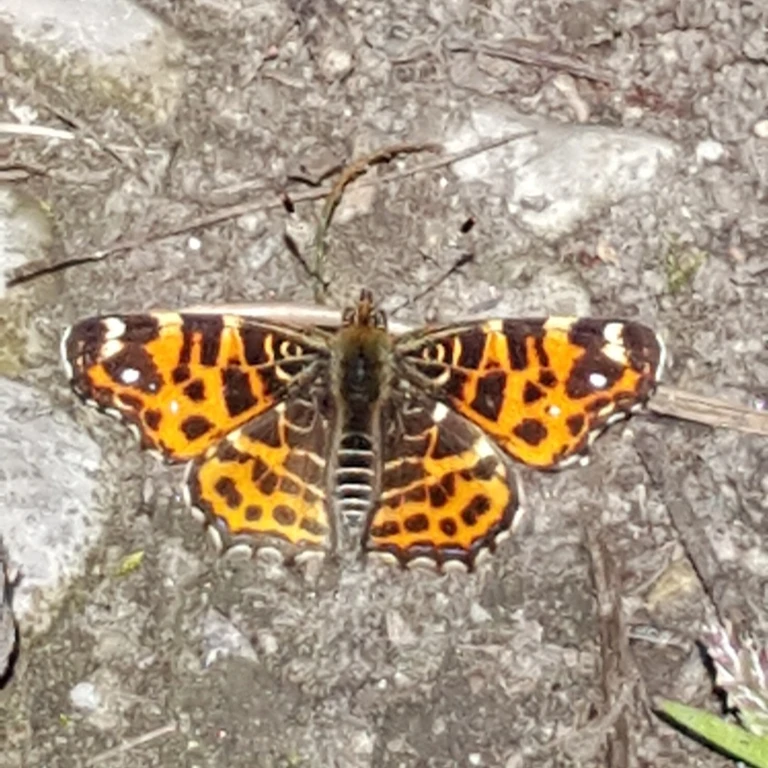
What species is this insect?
Araschnia levana
